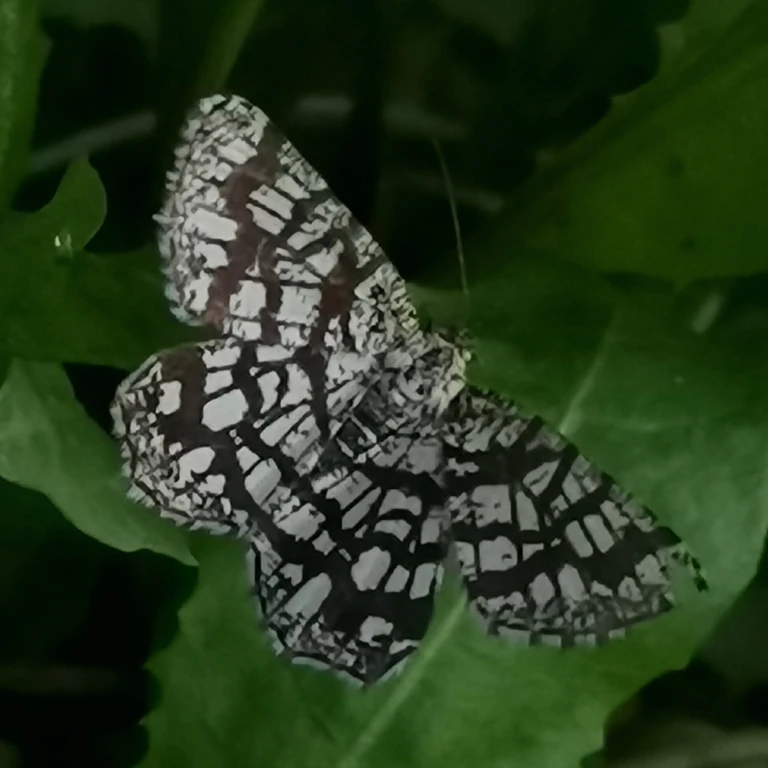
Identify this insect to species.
Chiasmia clathrata
